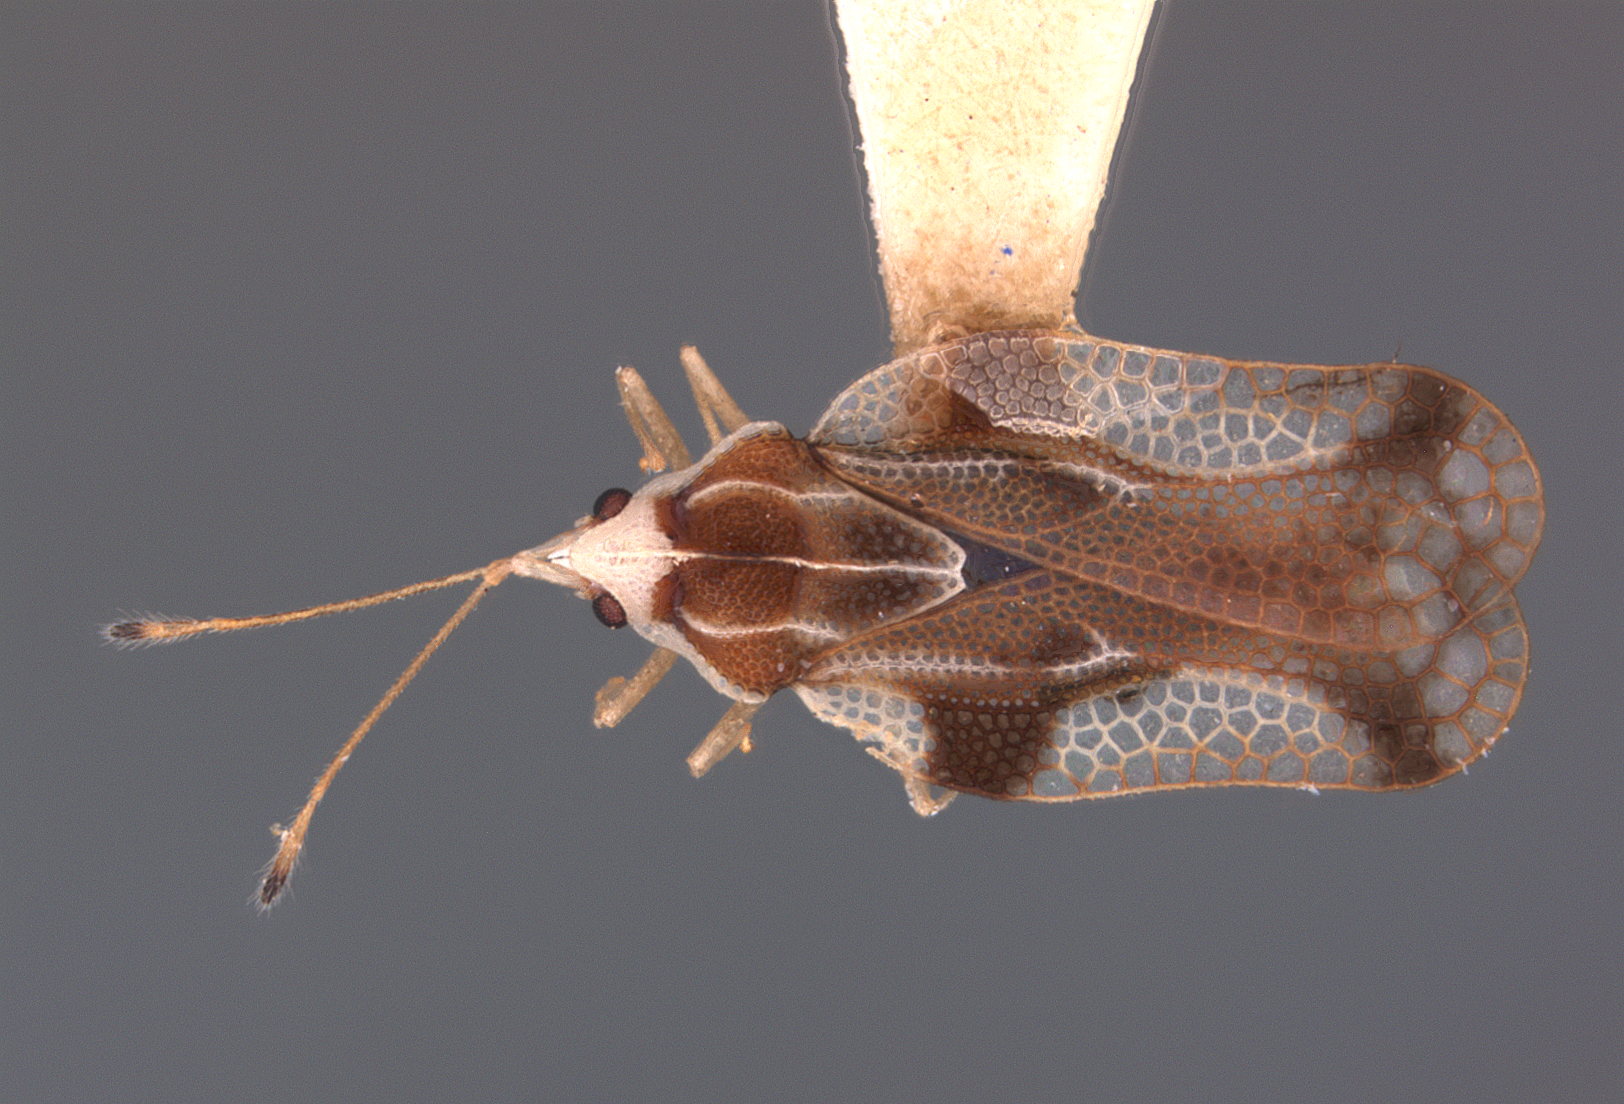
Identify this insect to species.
Leptopharsa inannana
